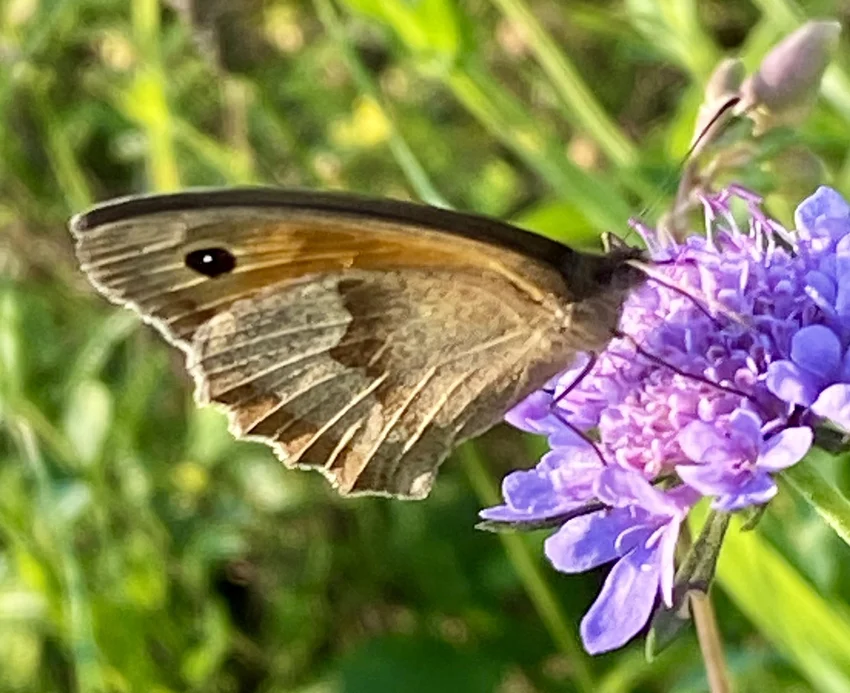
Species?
Maniola jurtina
